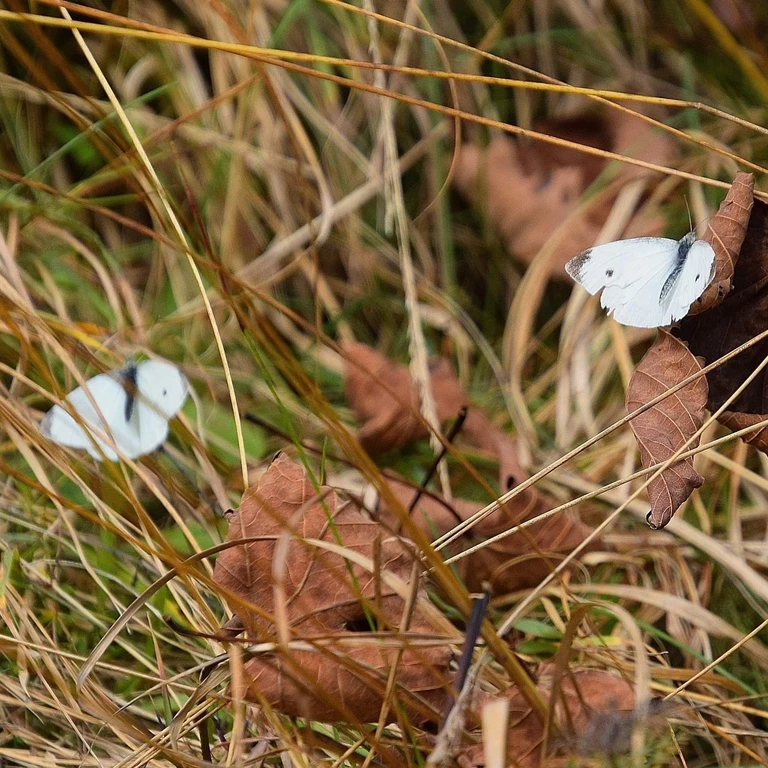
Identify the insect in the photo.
Pieris rapae
